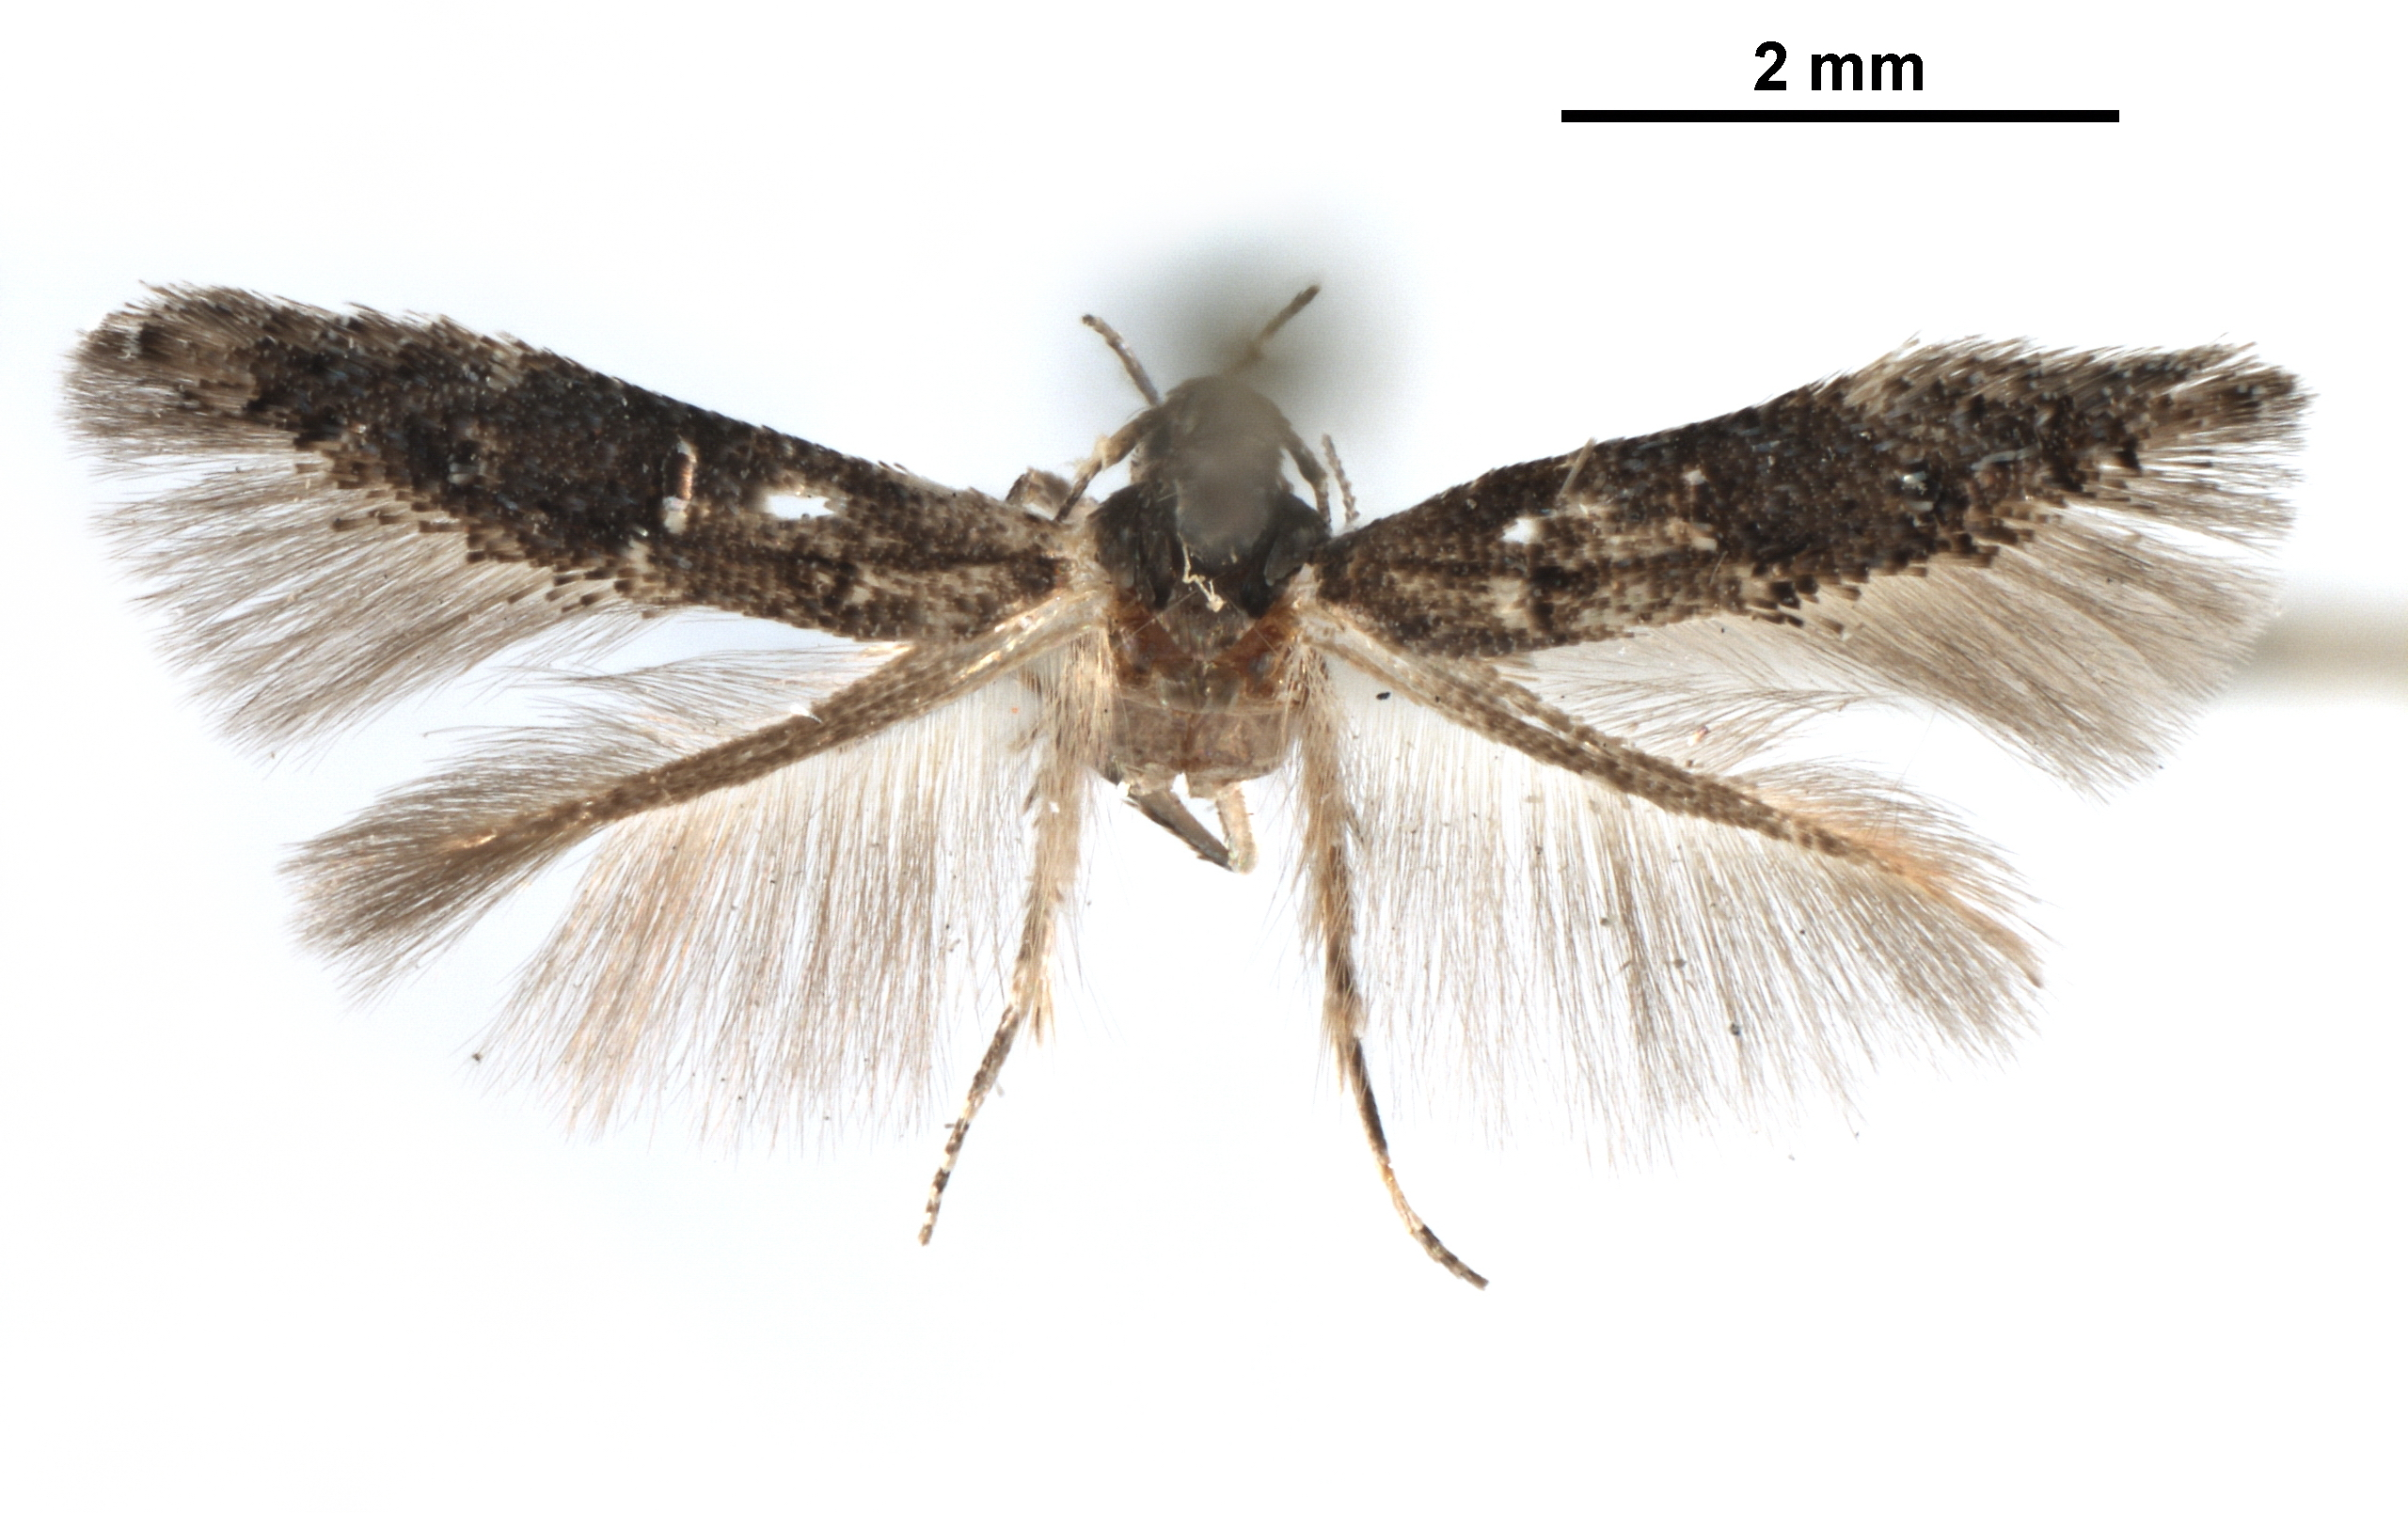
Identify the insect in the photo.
Stilbosis rotunda
